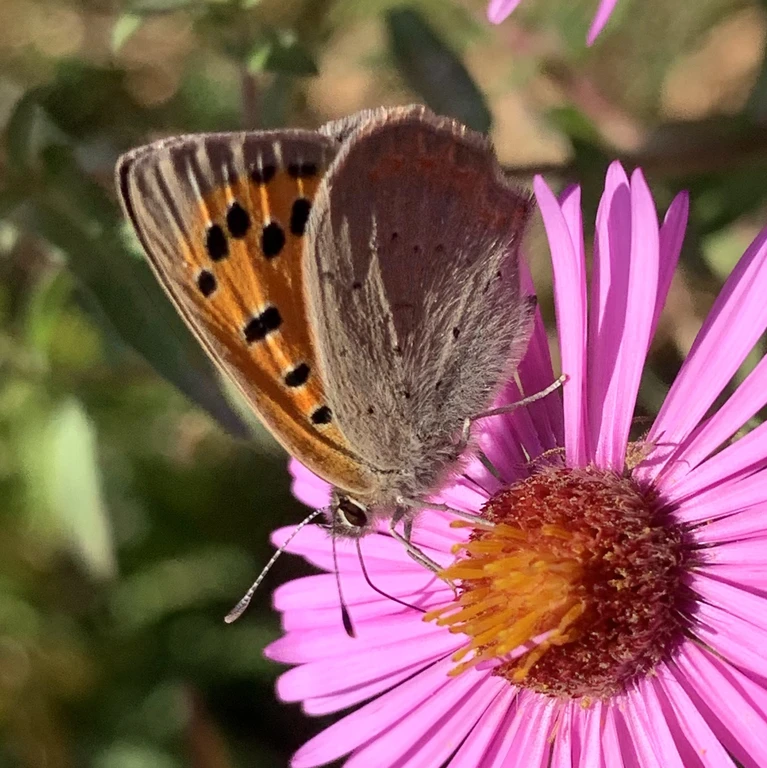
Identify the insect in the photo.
Lycaena phlaeas
